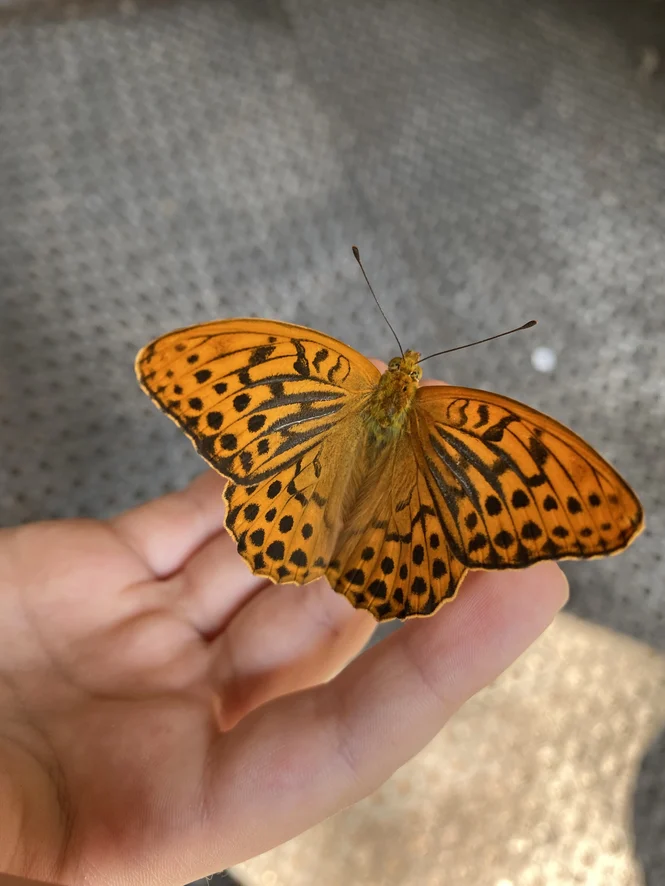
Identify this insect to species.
Argynnis paphia
